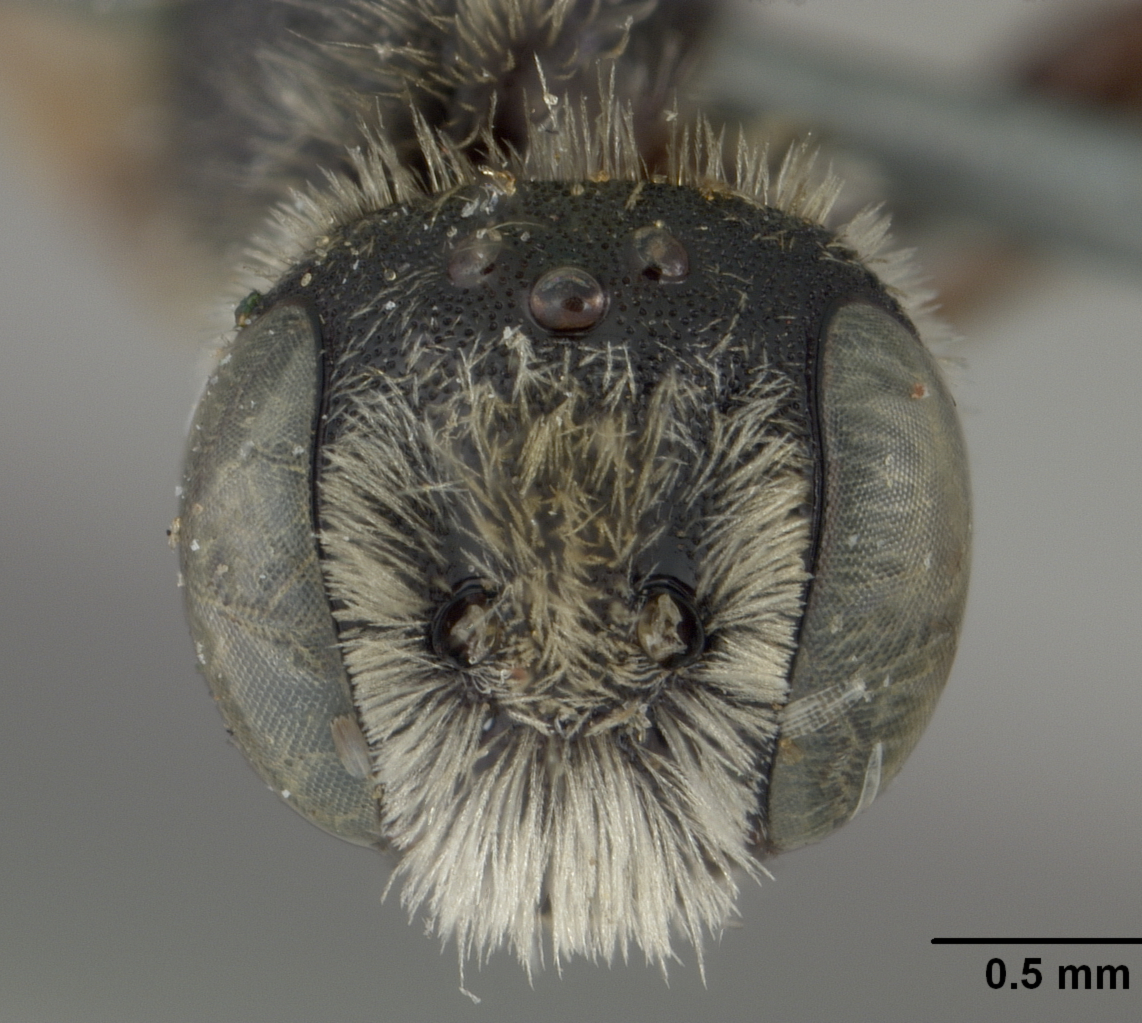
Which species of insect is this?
Alcidamea colei
